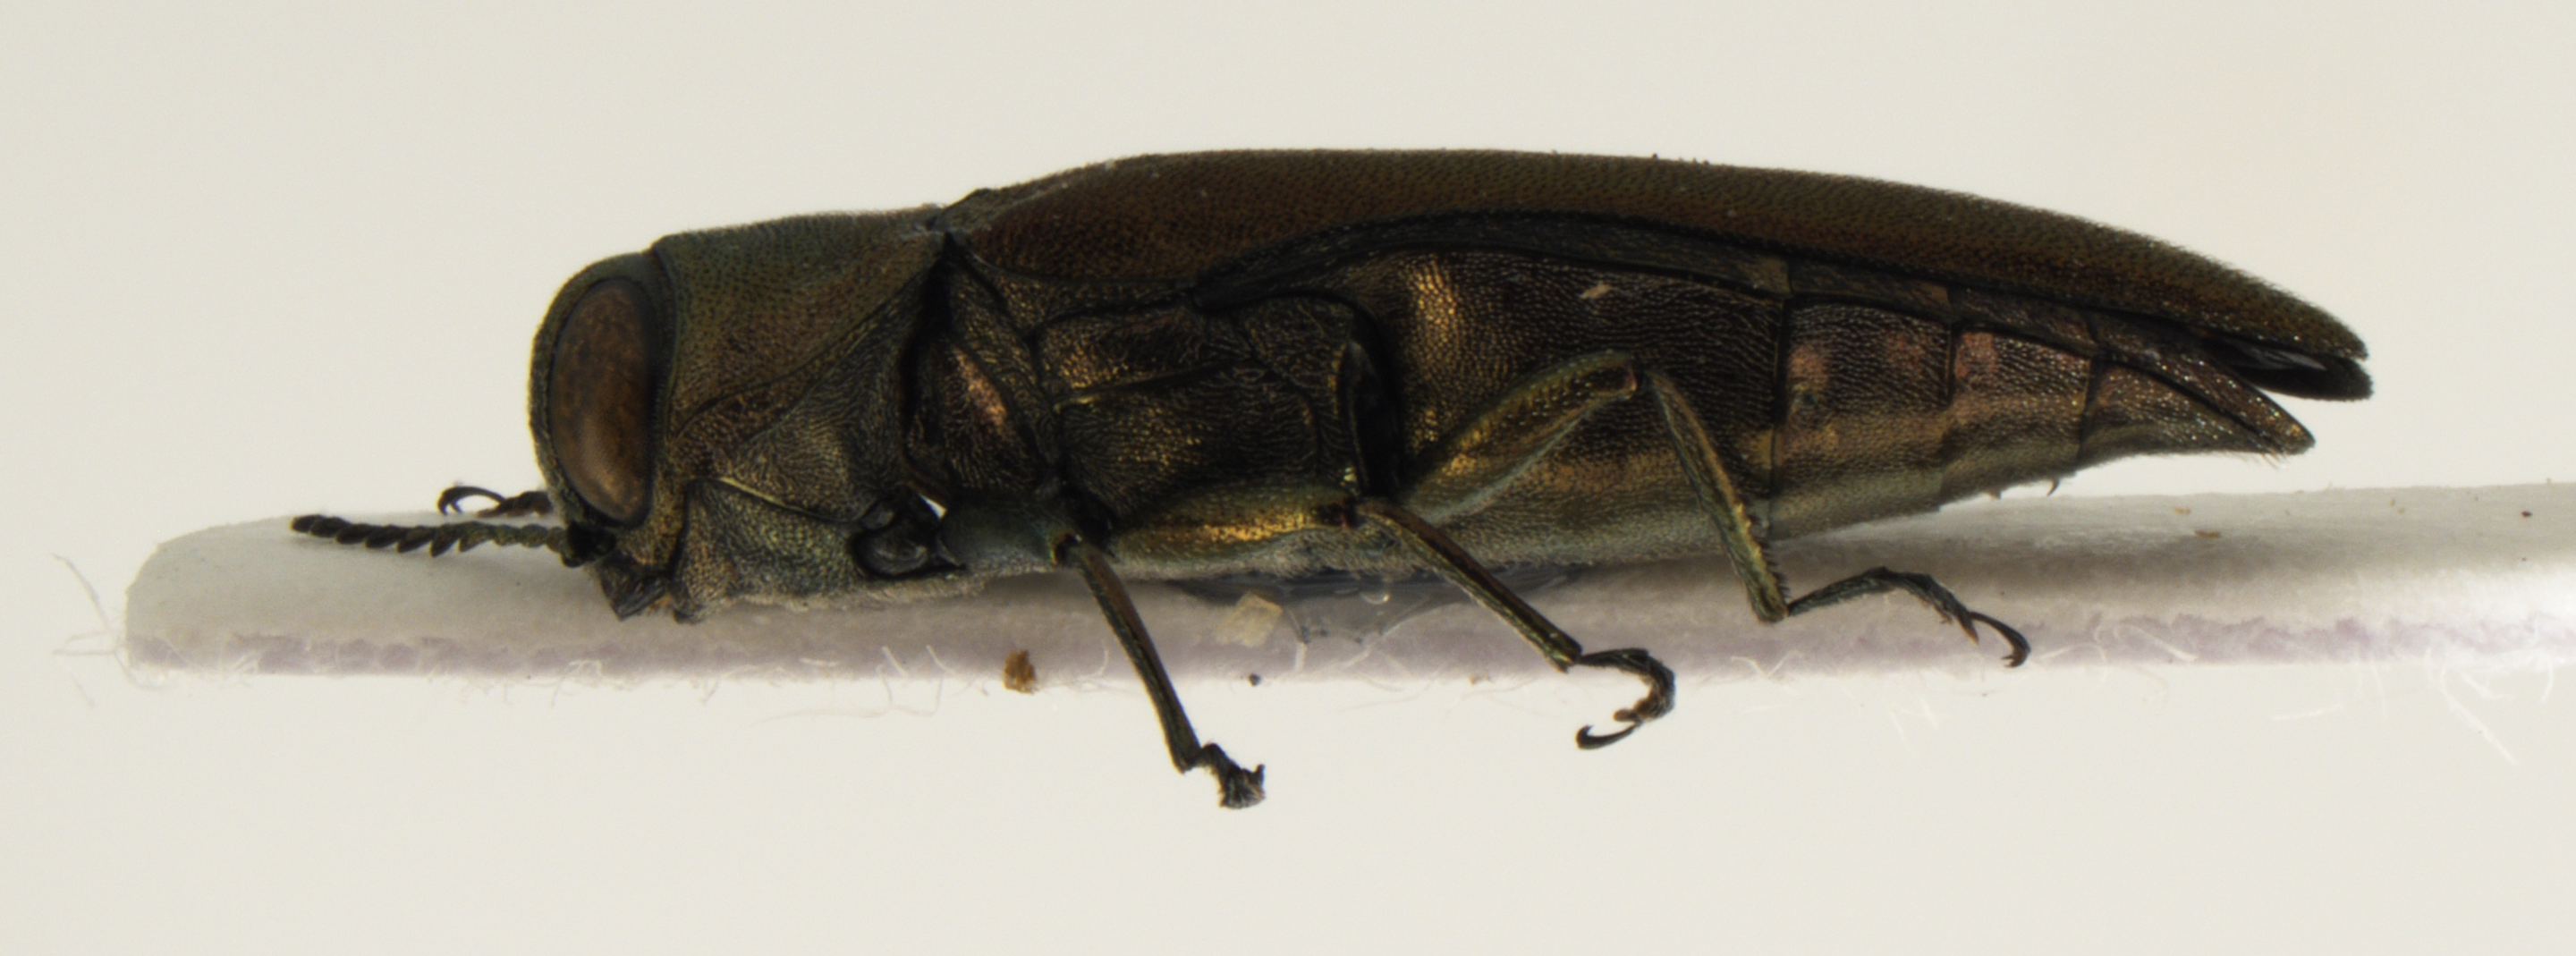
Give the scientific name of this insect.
Agrilus mali
